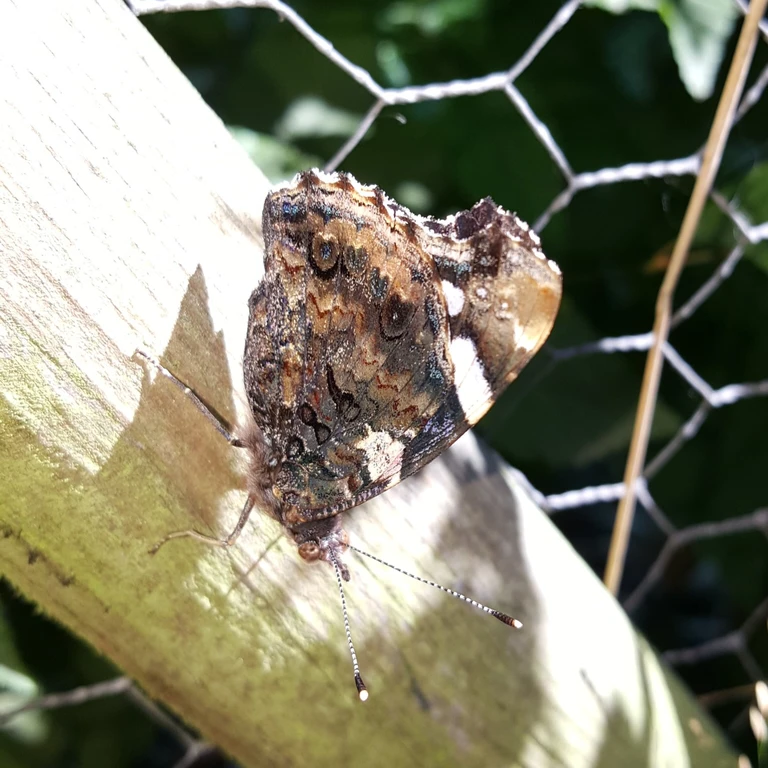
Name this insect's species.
Vanessa atalanta
